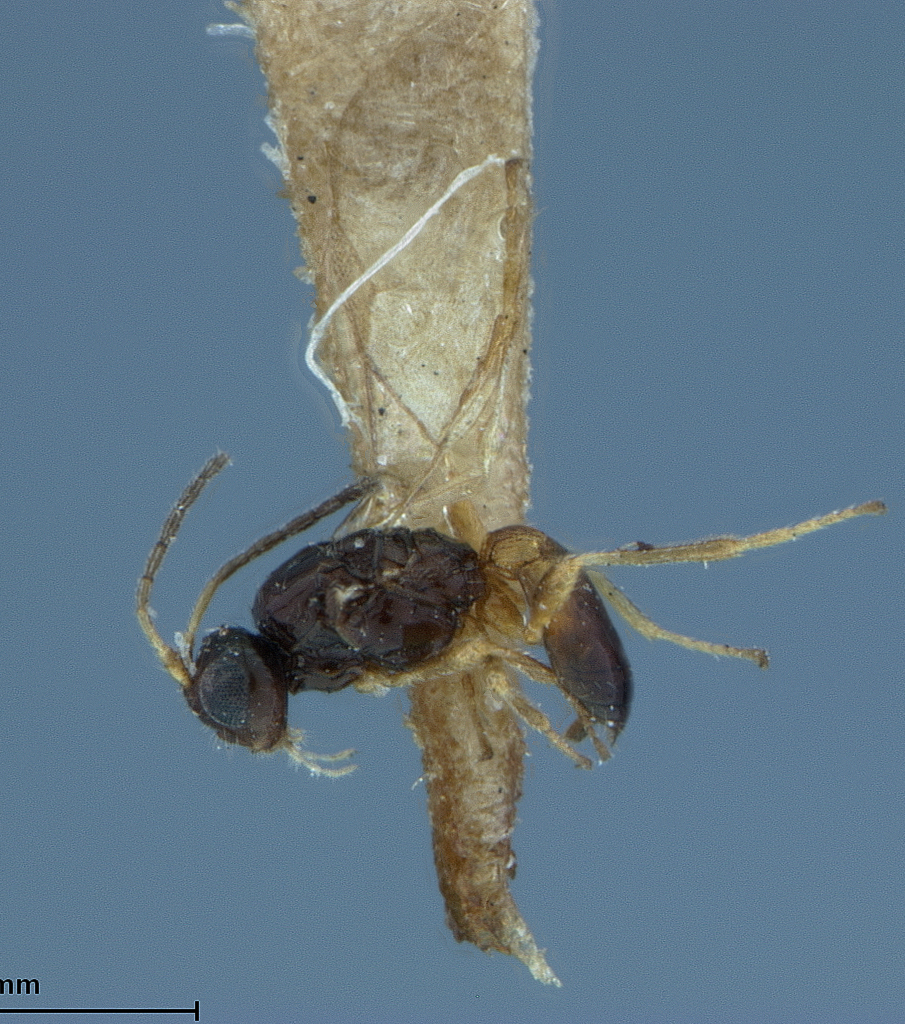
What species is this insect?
Episigalphus minutessimus
